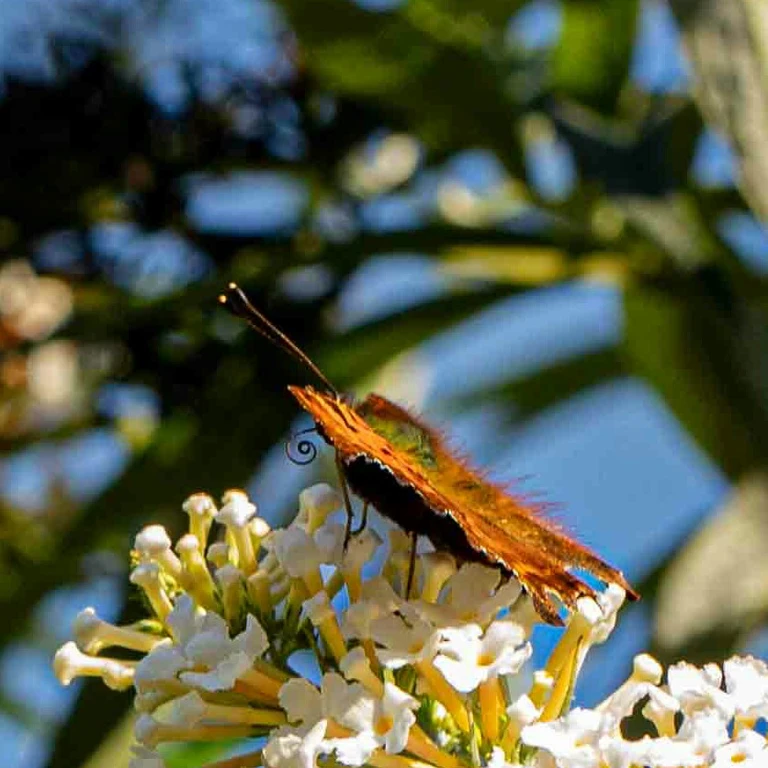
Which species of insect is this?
Polygonia c-album
